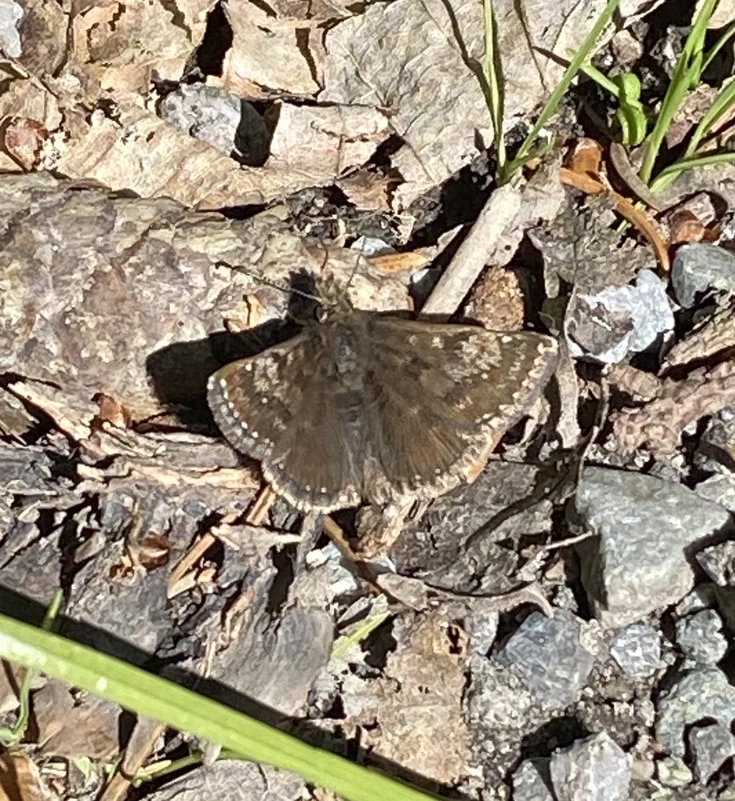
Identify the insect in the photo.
Erynnis tages
